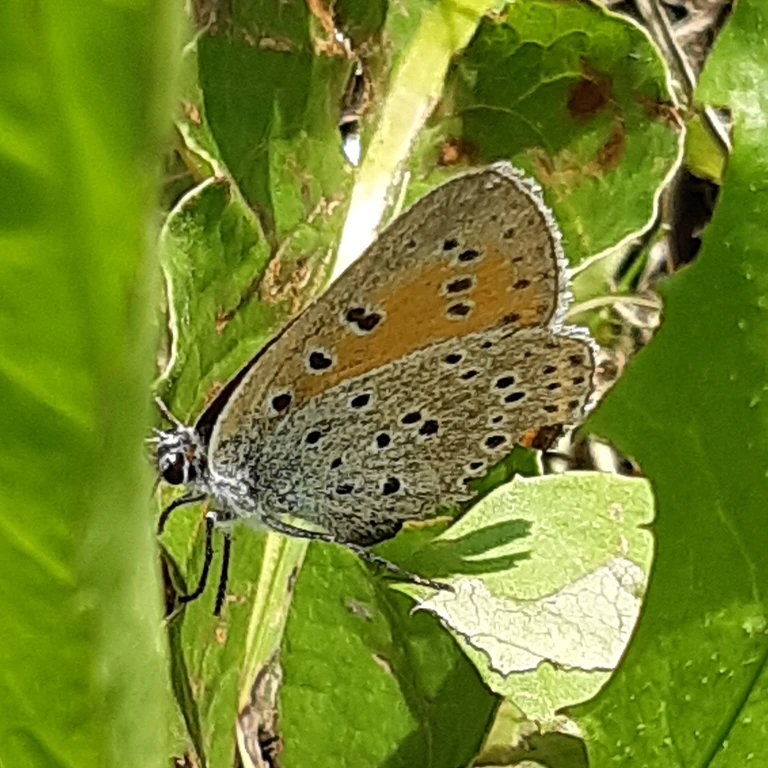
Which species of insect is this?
Lycaena hippothoe (also Palaeochrysophanus hippothoe)
